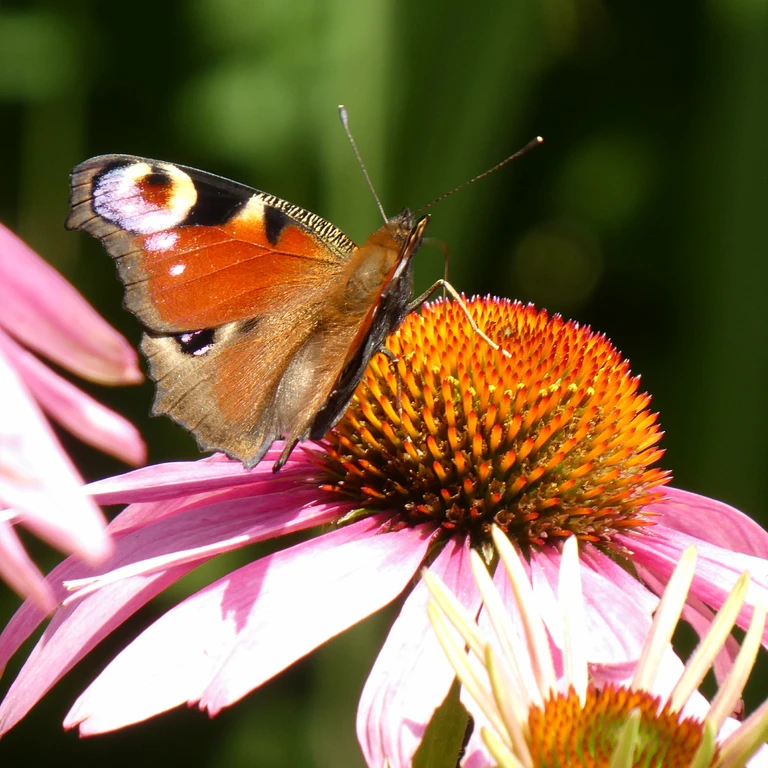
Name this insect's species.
Aglais io
